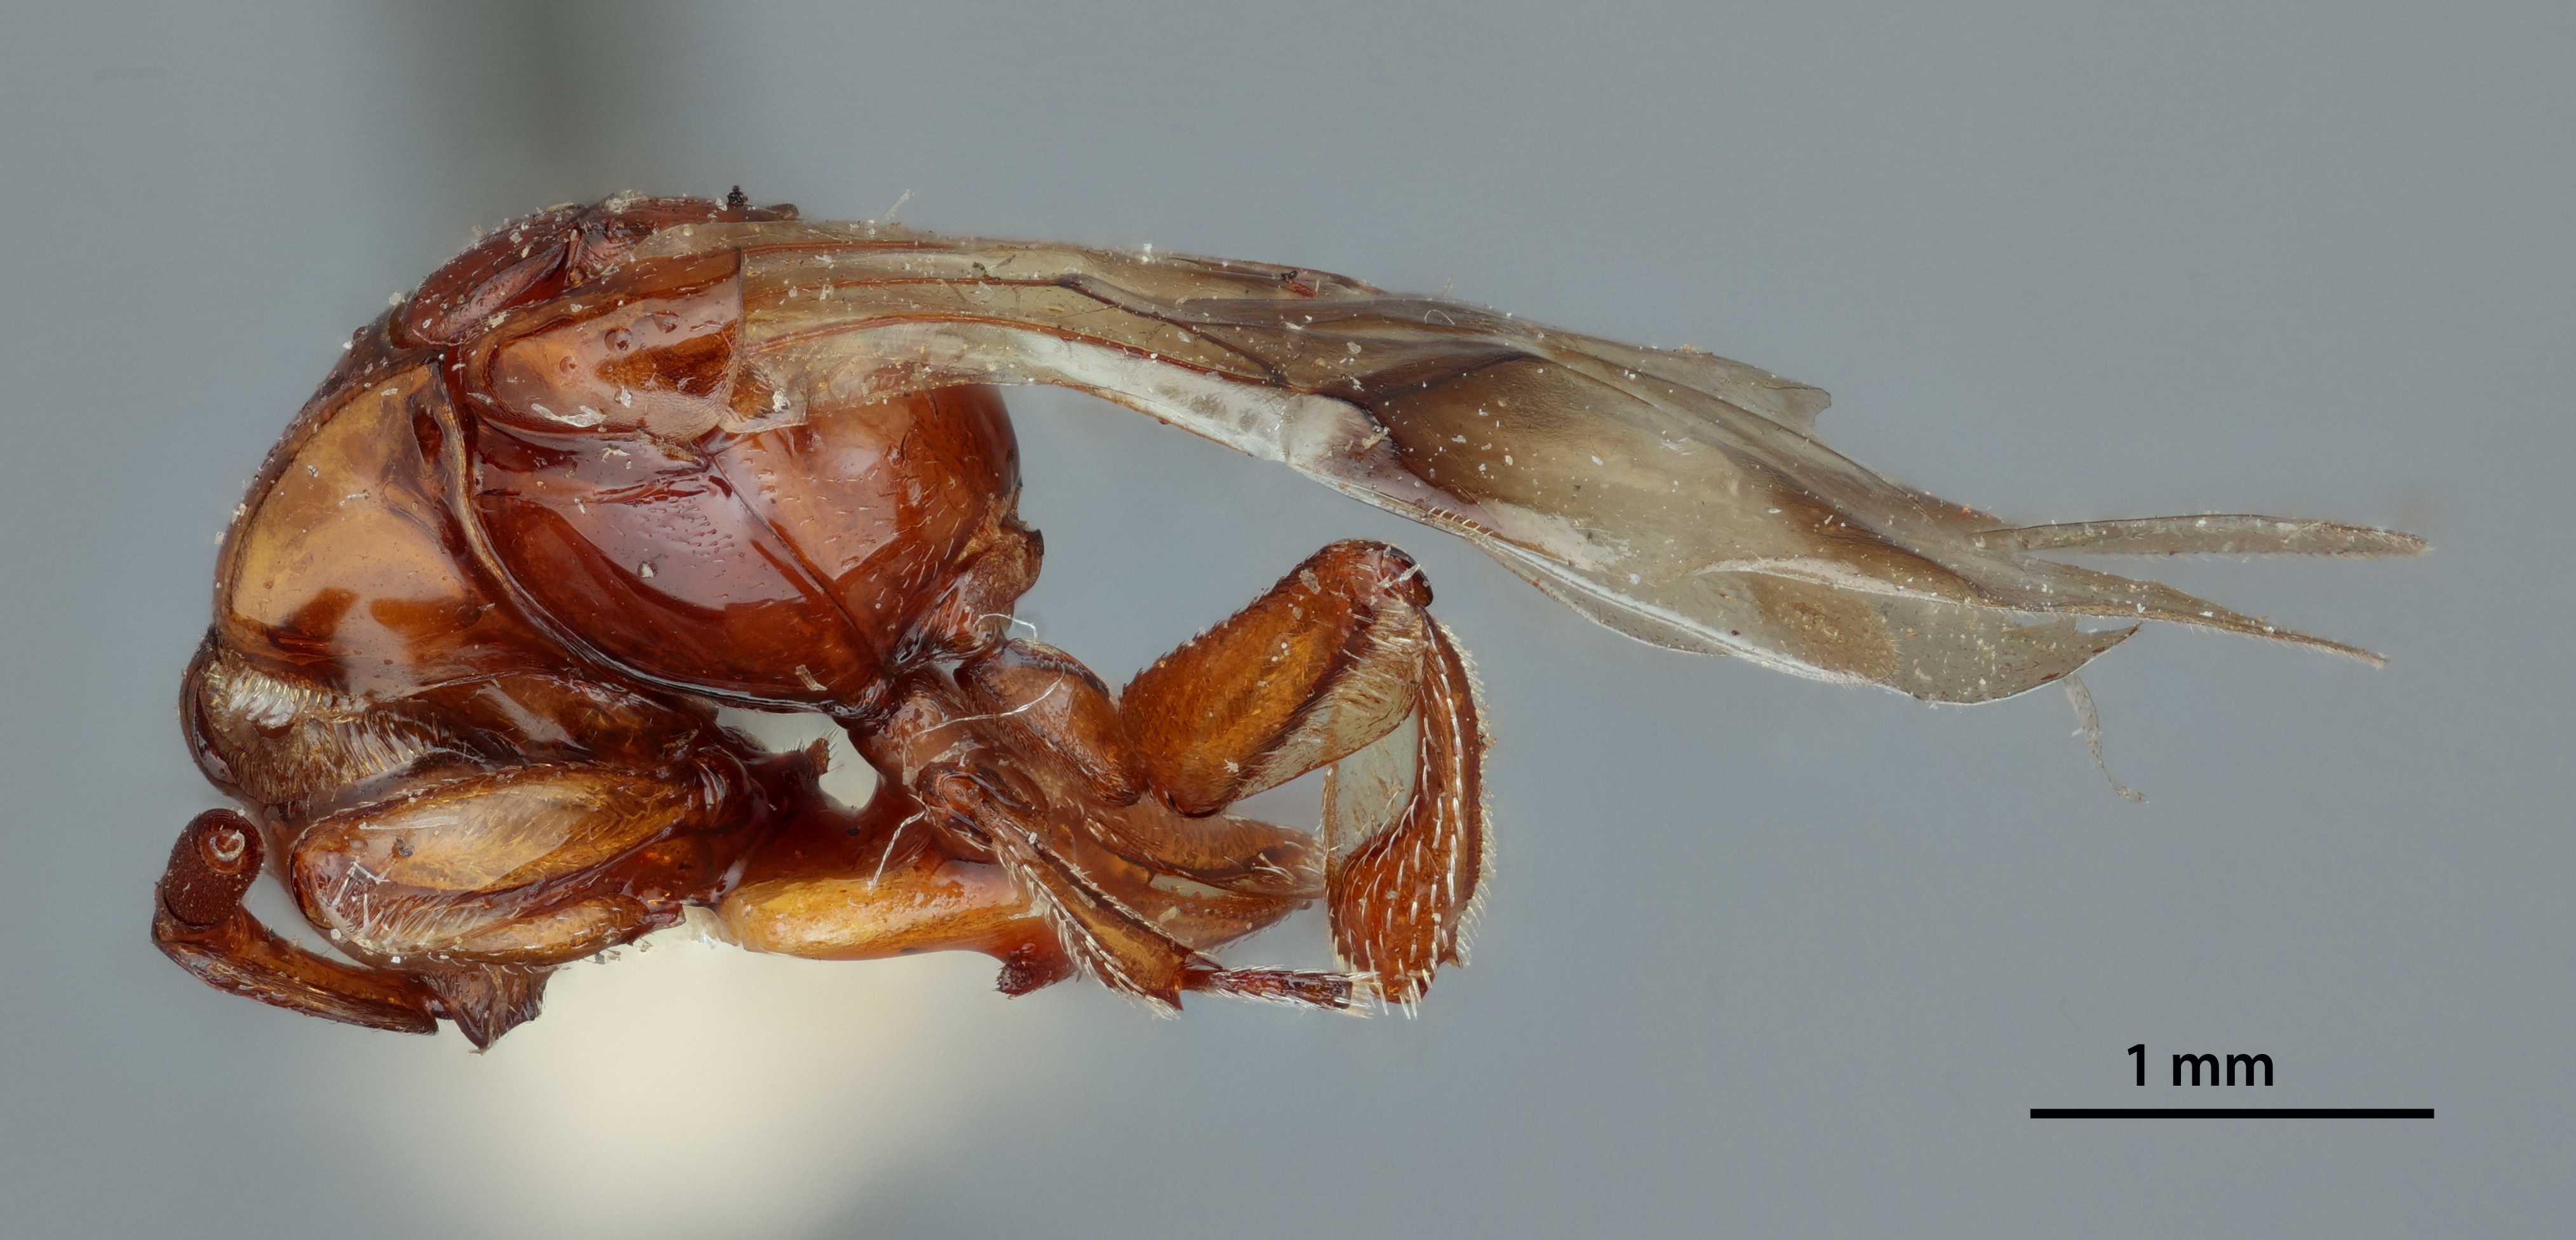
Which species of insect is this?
Loboscelidea rufa
